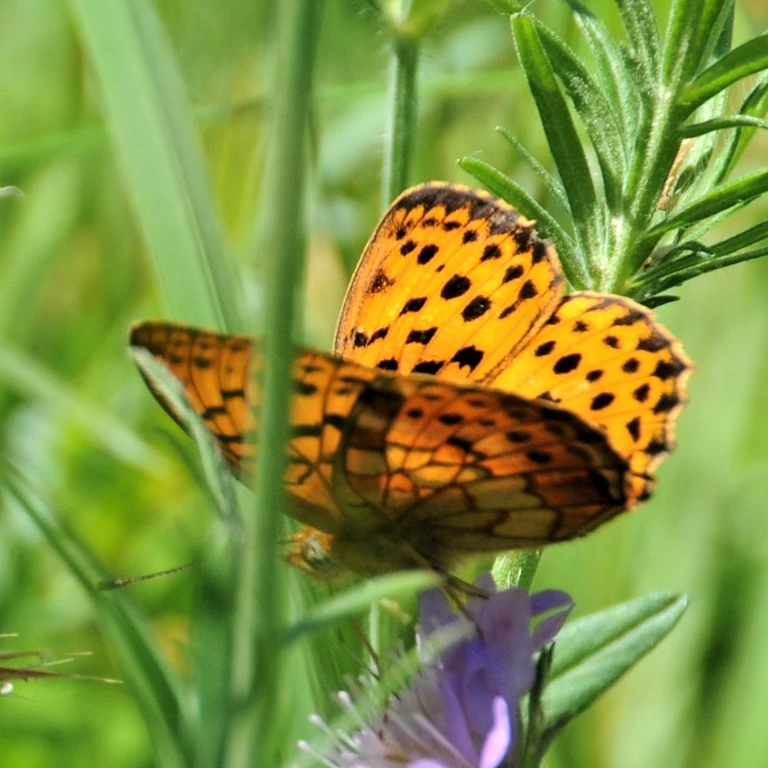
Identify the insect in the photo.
Brenthis daphne
